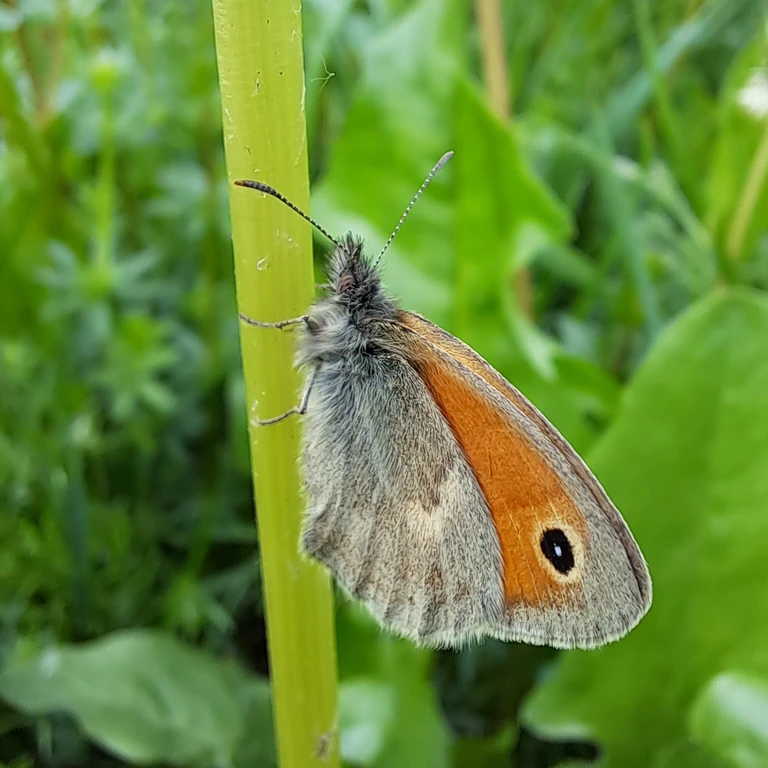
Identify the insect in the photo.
Coenonympha pamphilus
